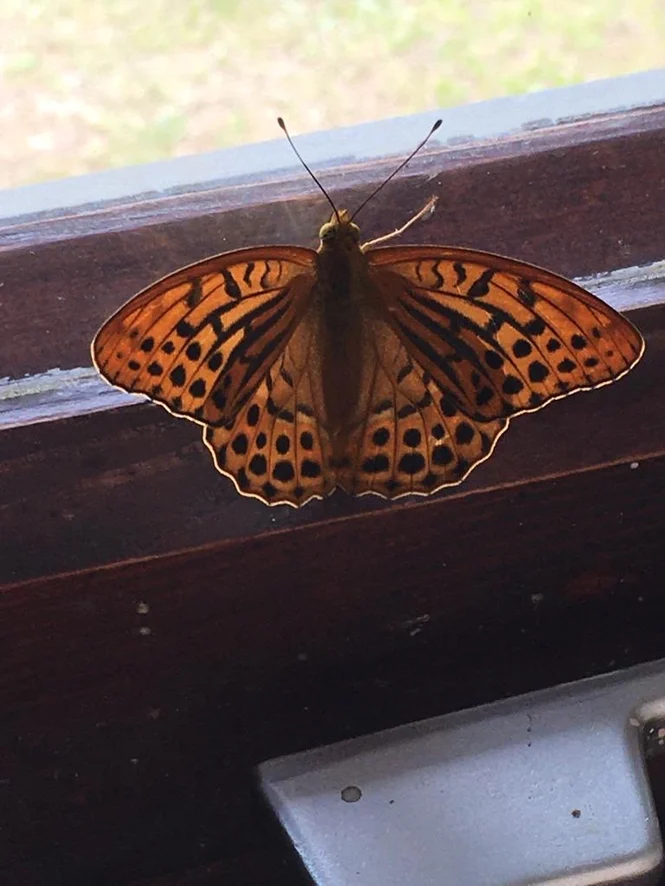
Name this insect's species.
Argynnis paphia
